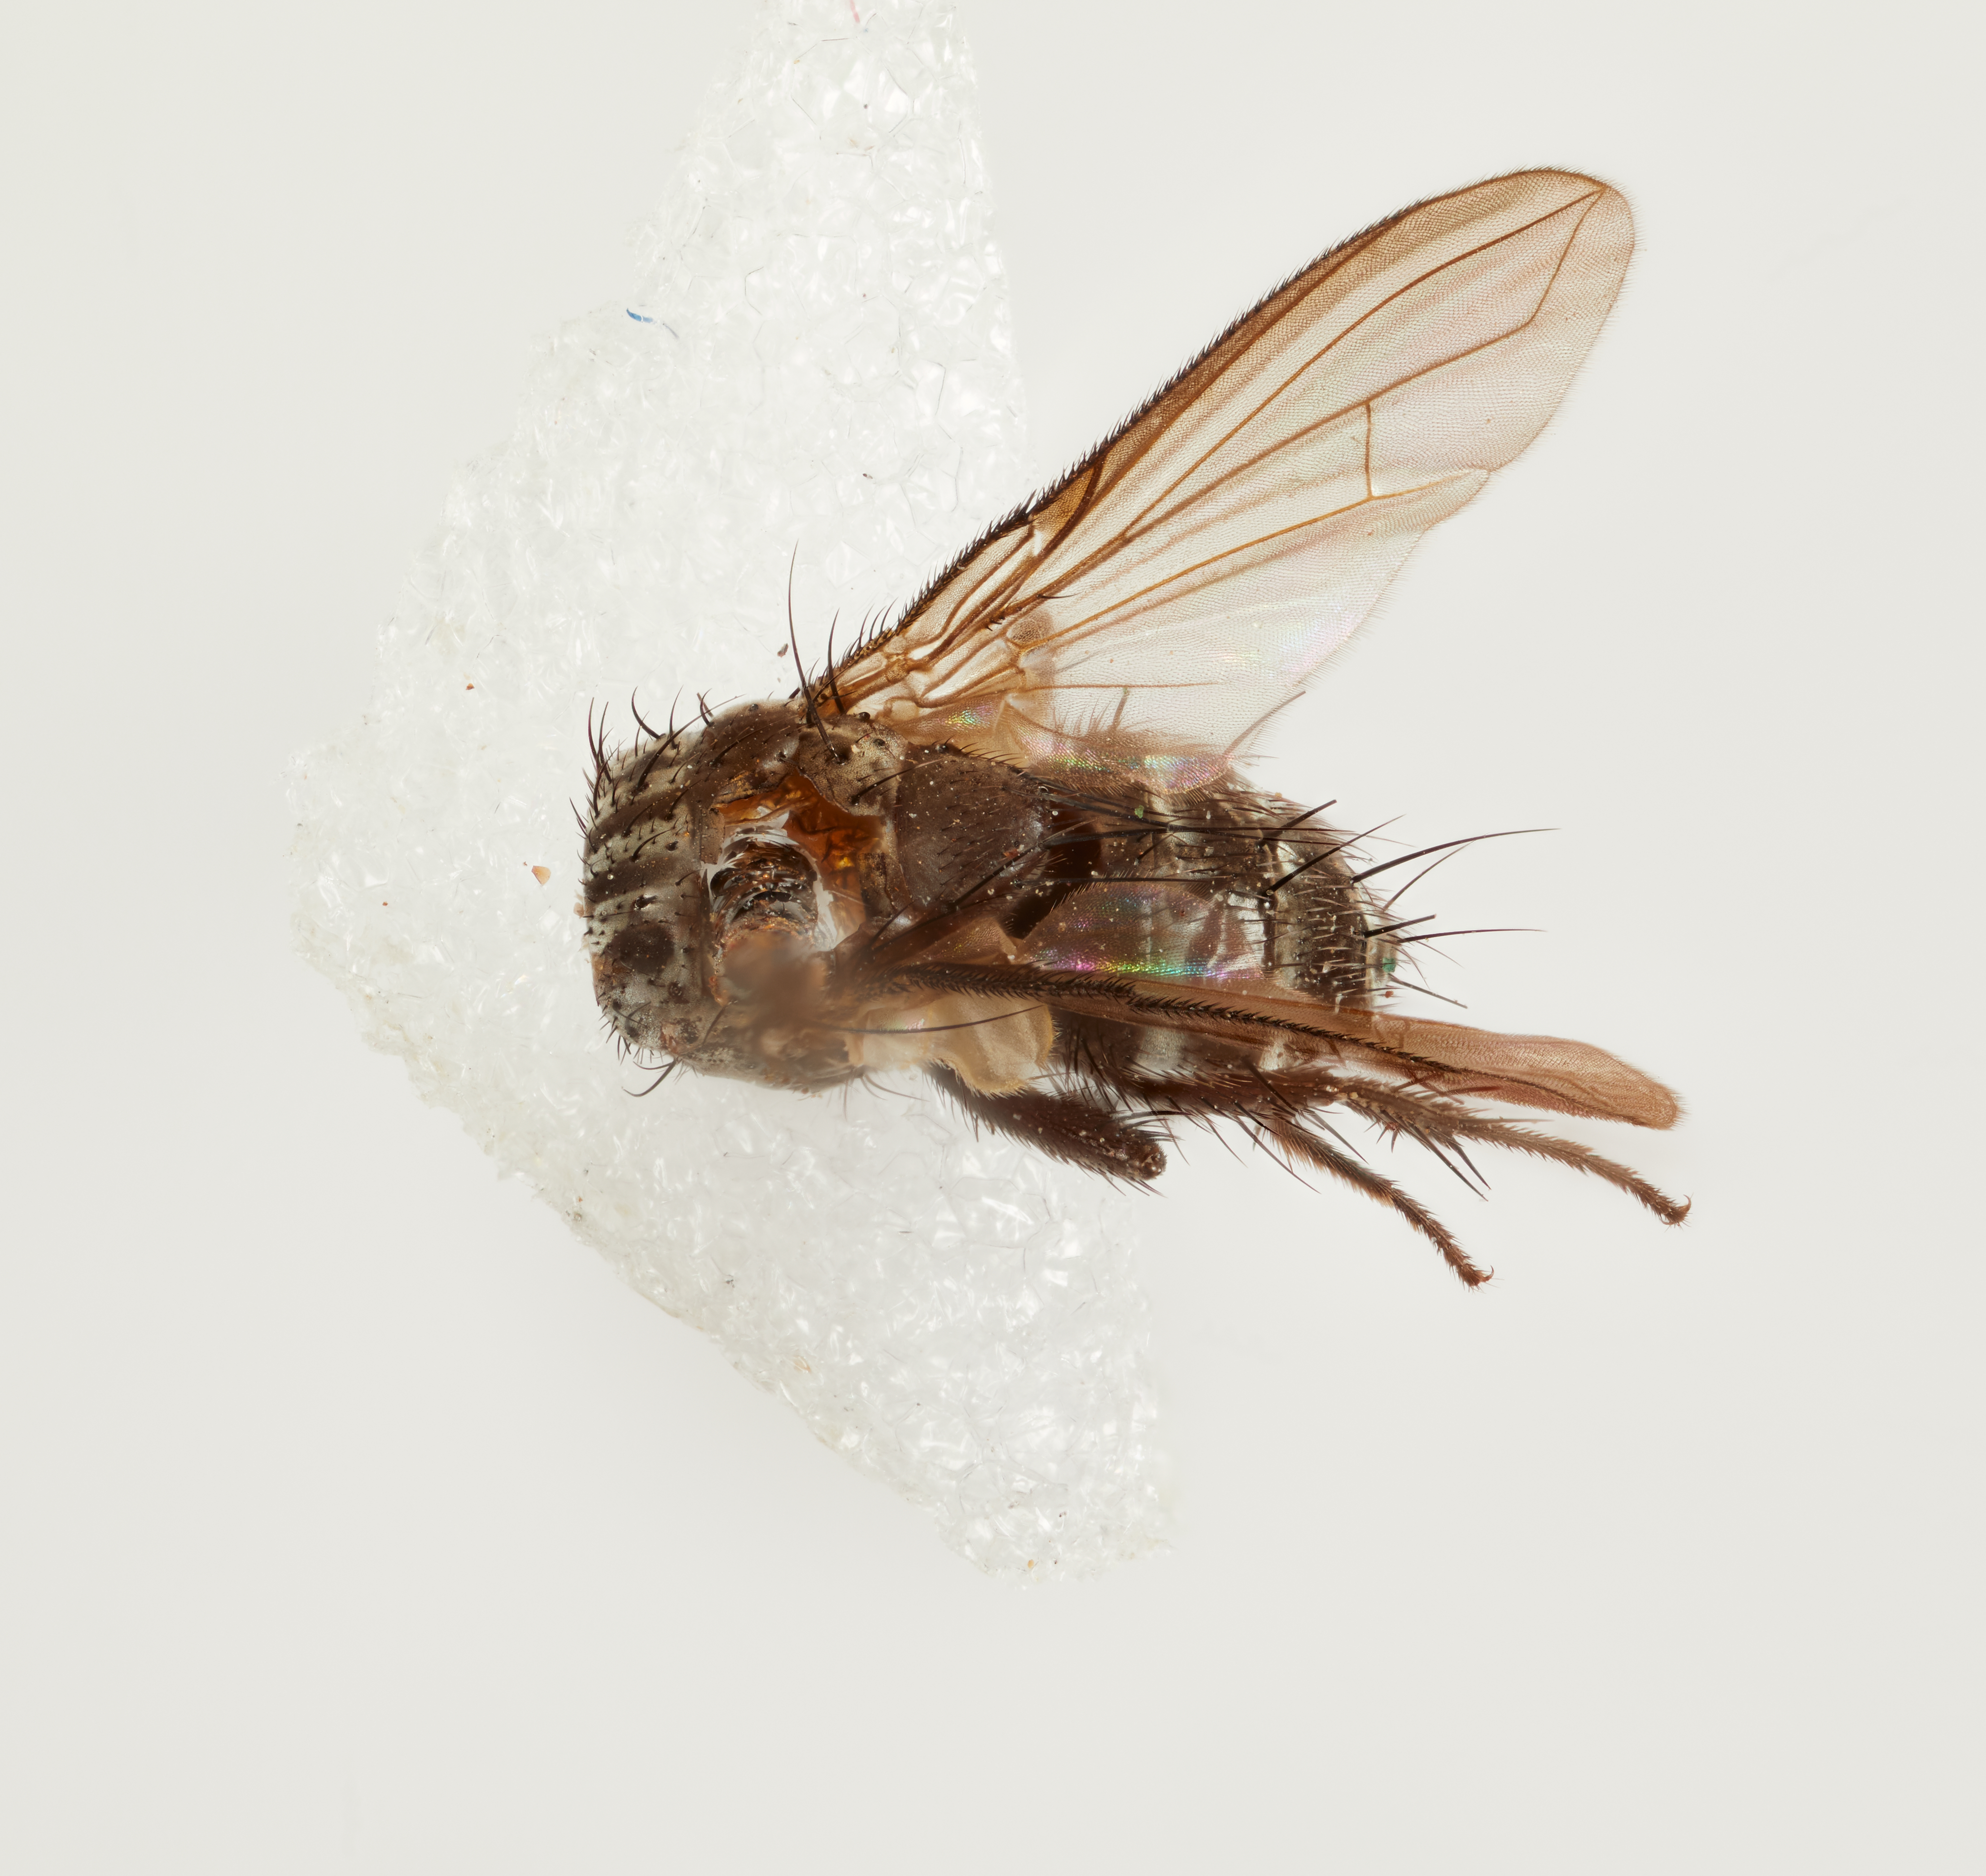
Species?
Euclausicella uruhuasi
